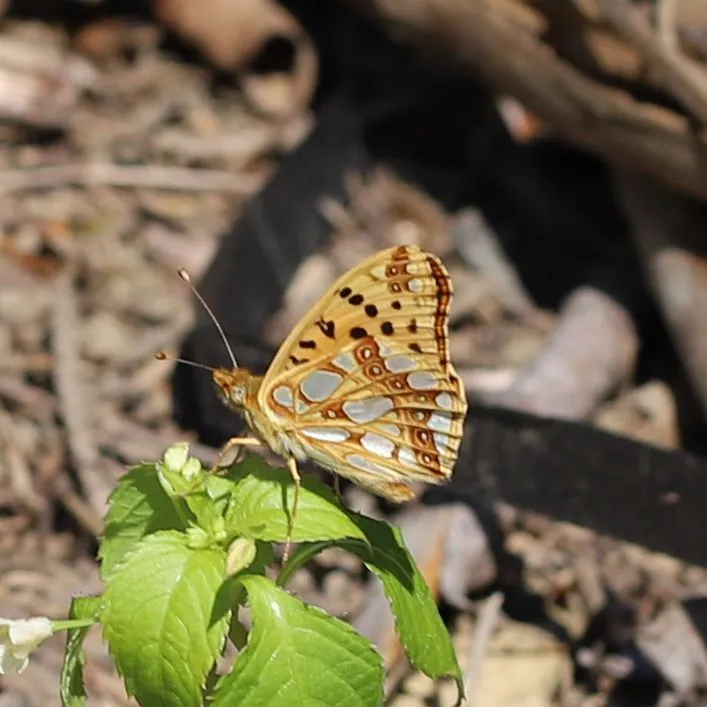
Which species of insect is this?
Issoria lathonia
